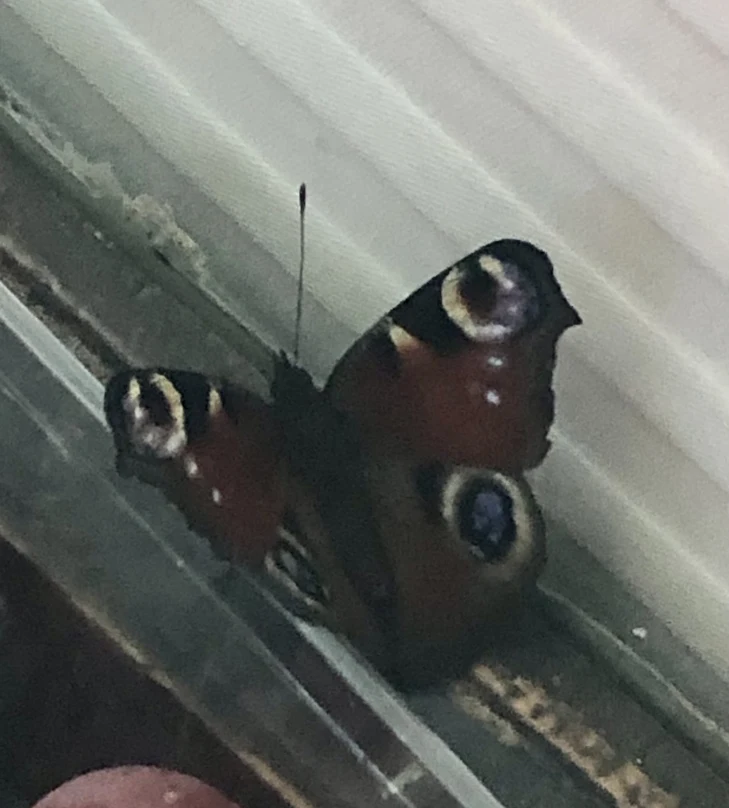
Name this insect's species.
Aglais io
